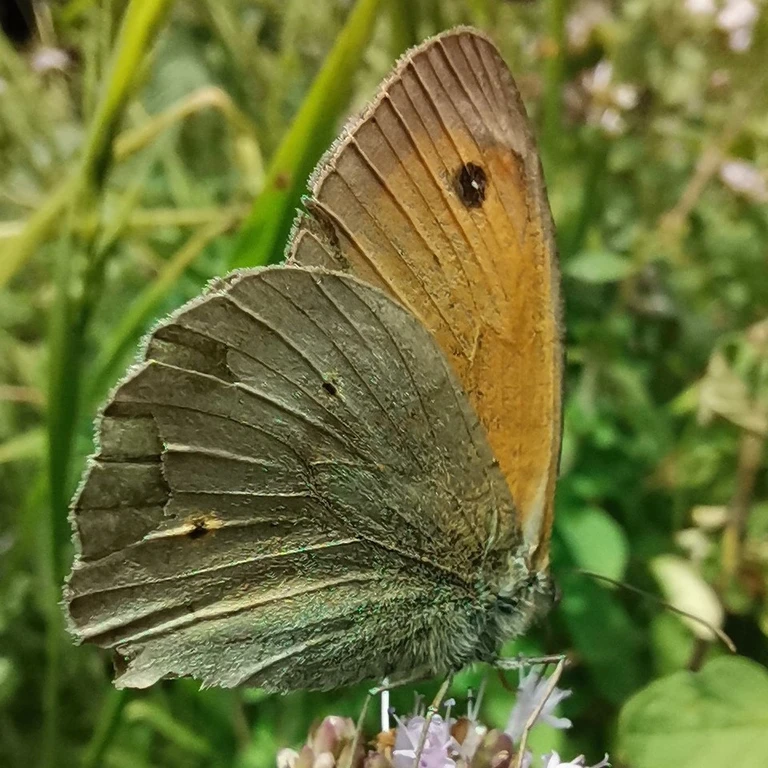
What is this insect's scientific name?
Maniola jurtina
